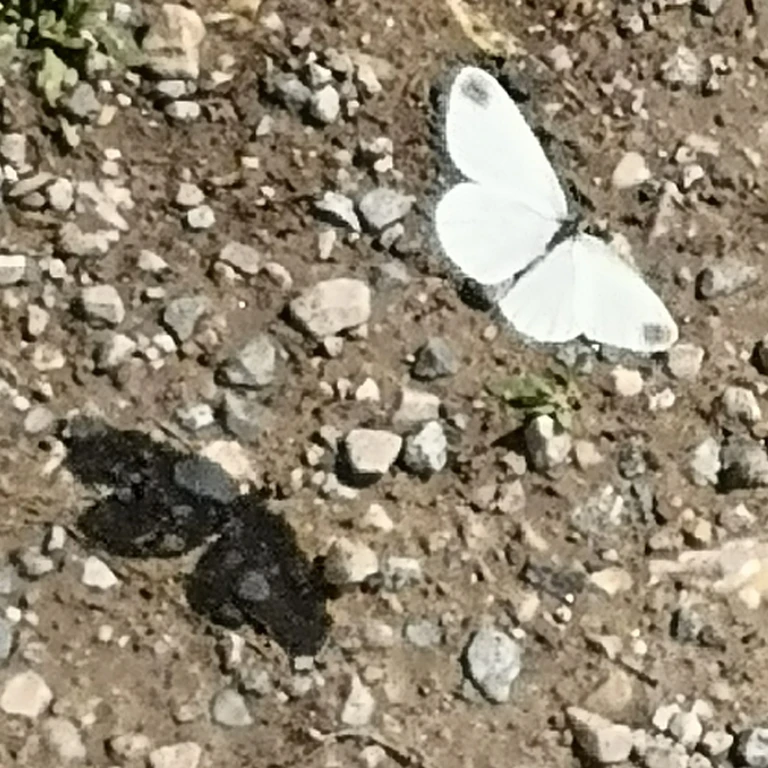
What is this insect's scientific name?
Leptidea sinapis/juvernica
